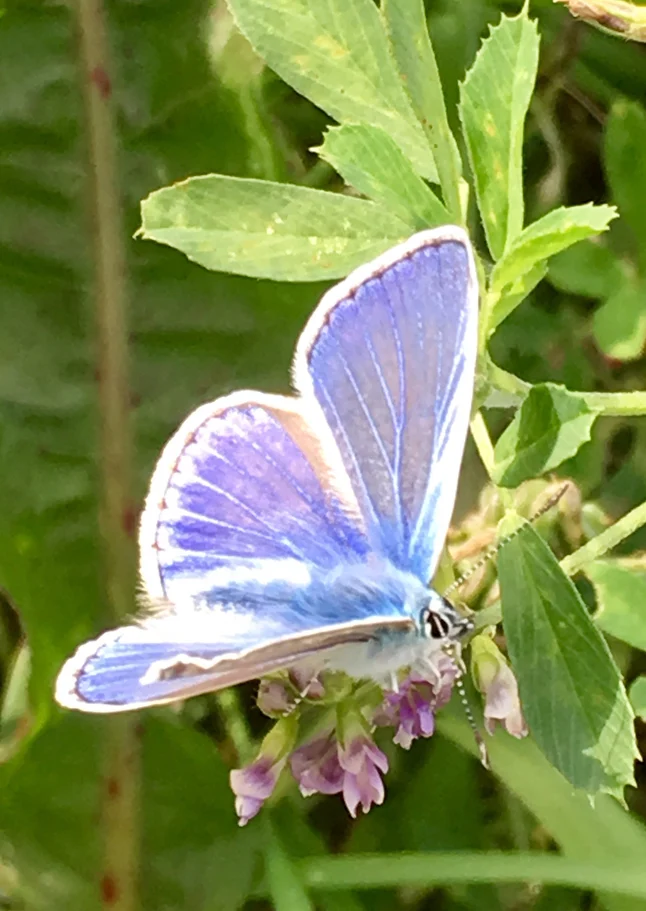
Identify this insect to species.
Polyommatus icarus
